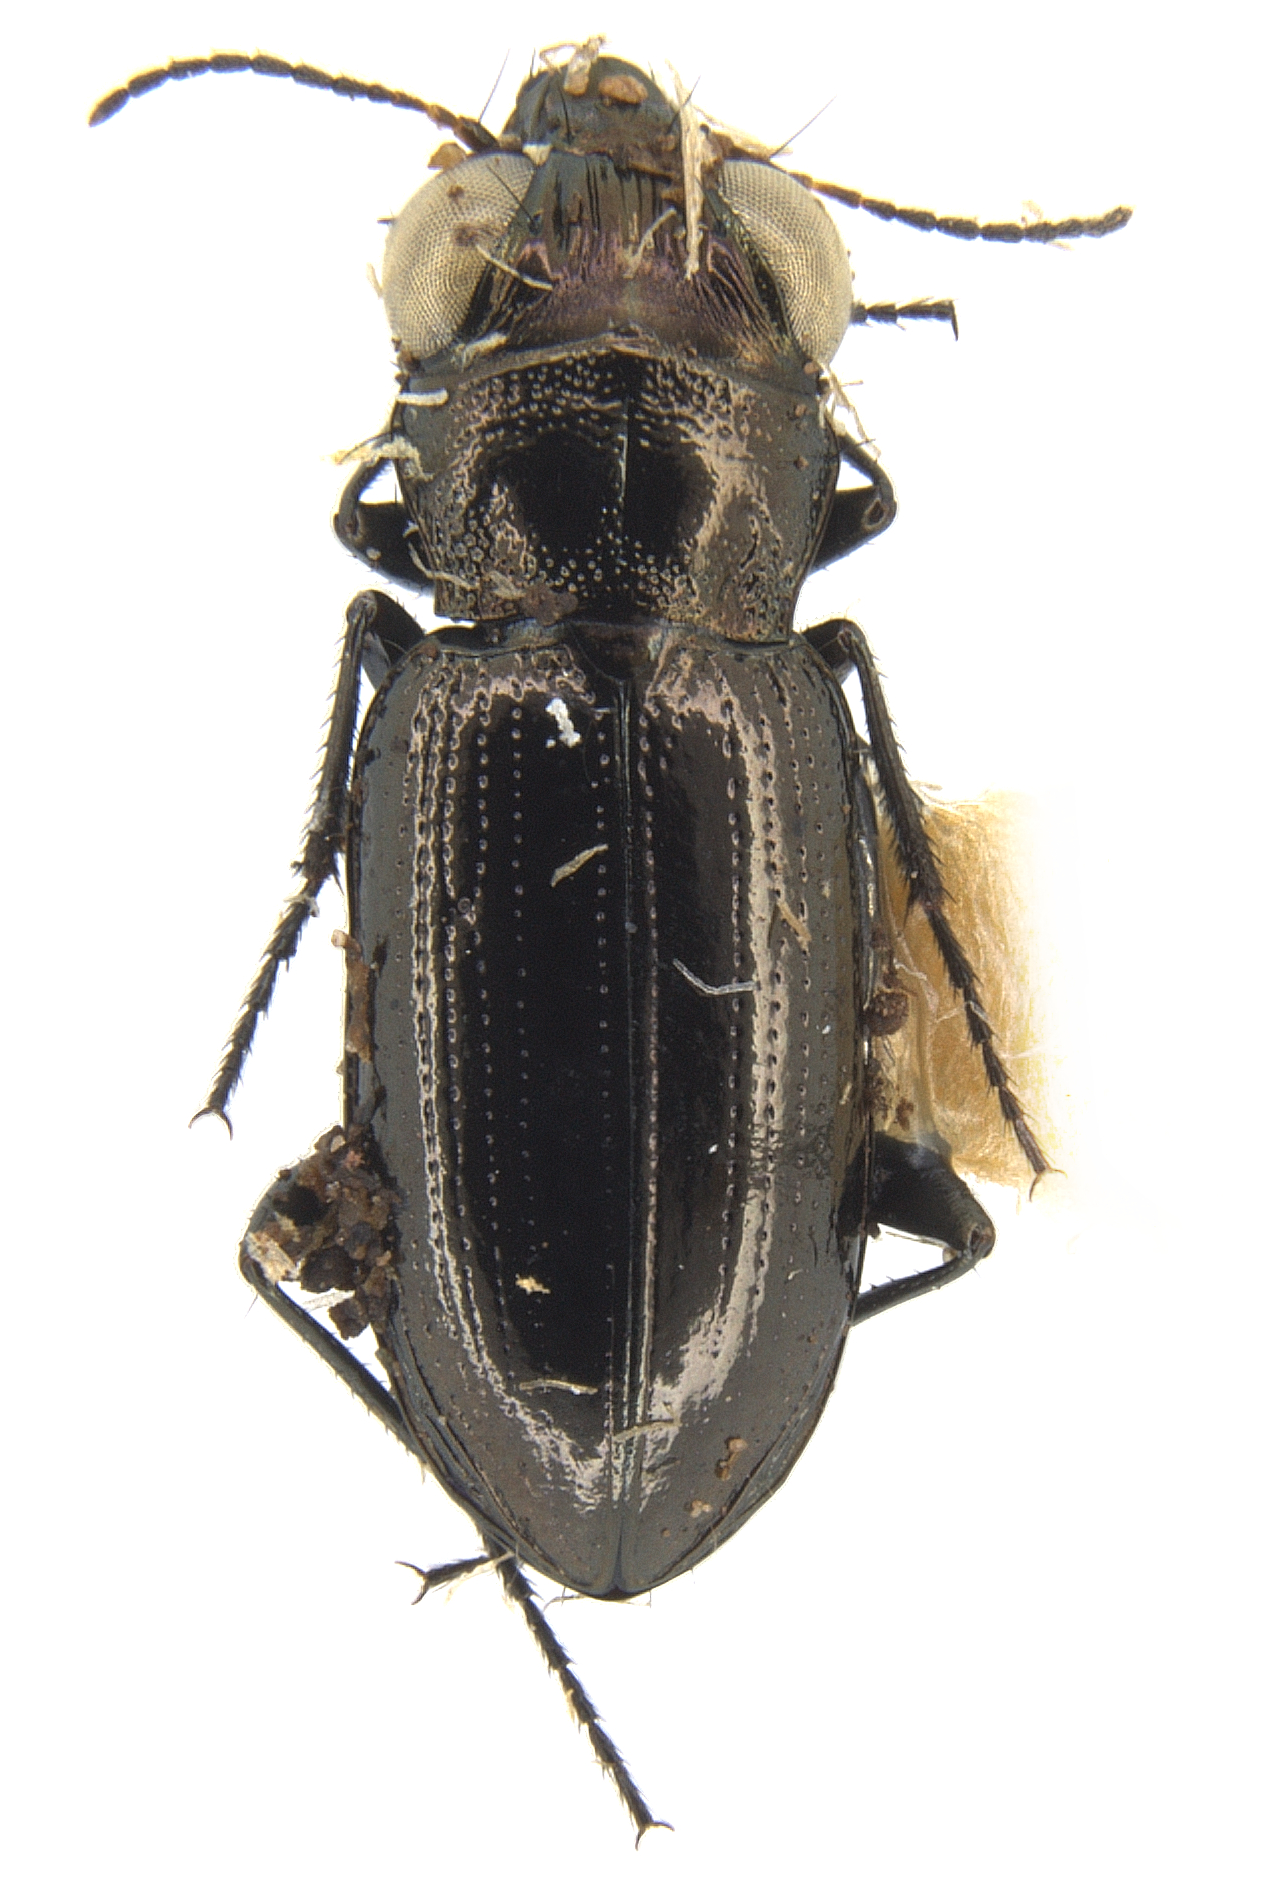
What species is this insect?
Notiophilus aestuans
